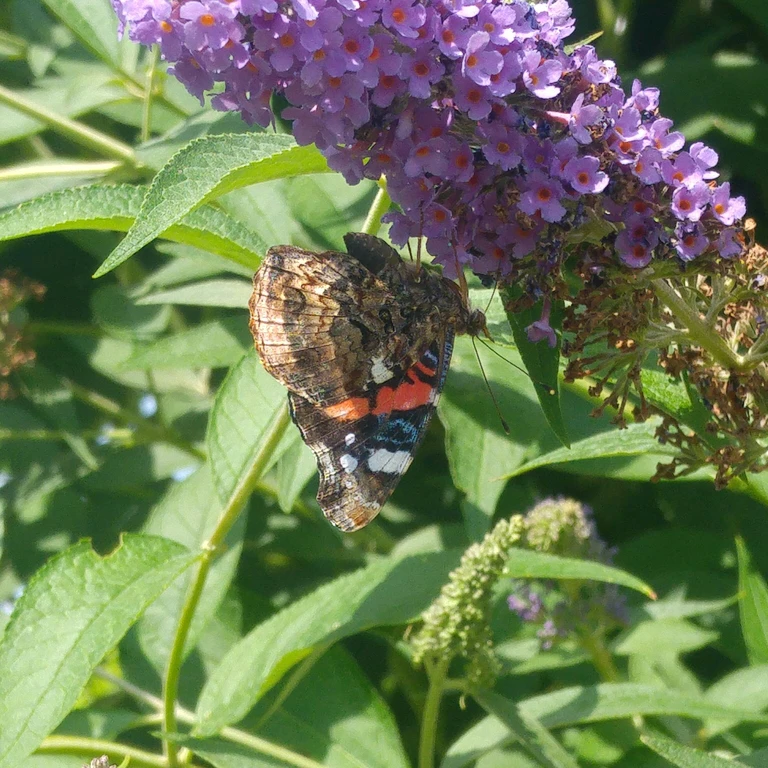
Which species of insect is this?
Vanessa atalanta
